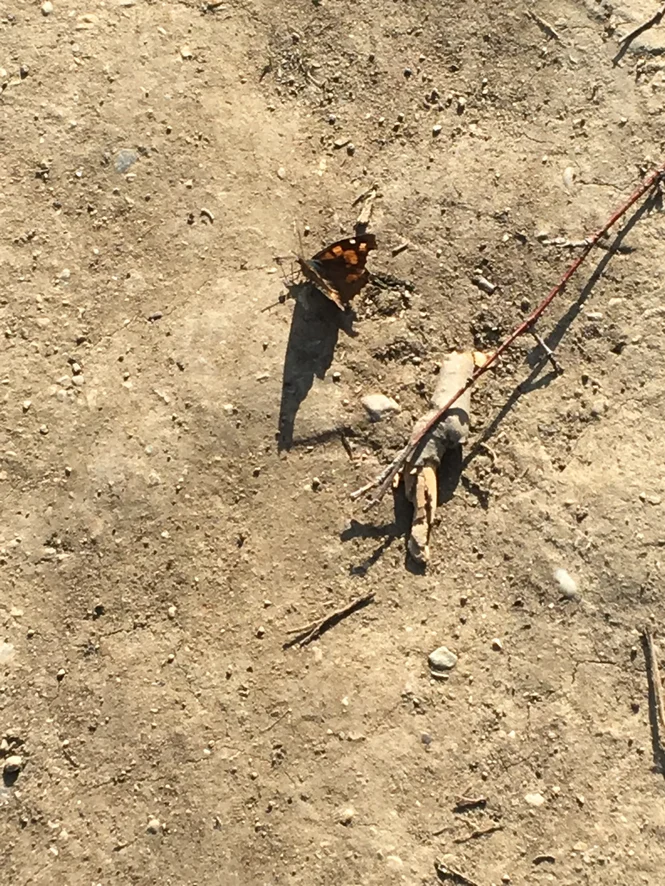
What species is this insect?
Libythea celtis
